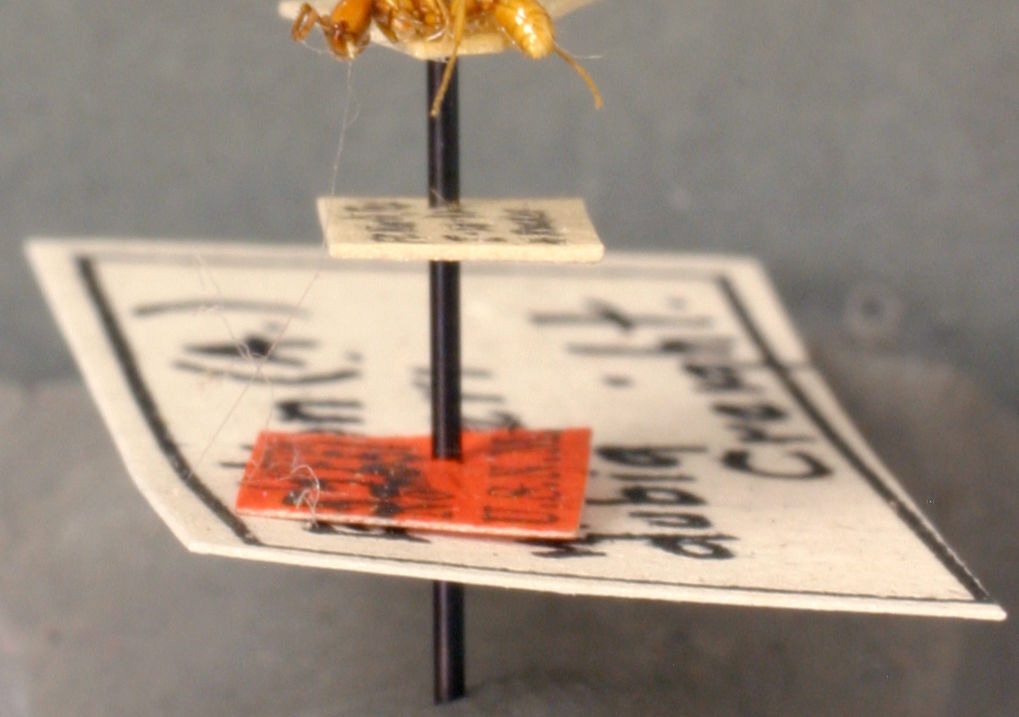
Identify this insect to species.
Eciton wheeleri
